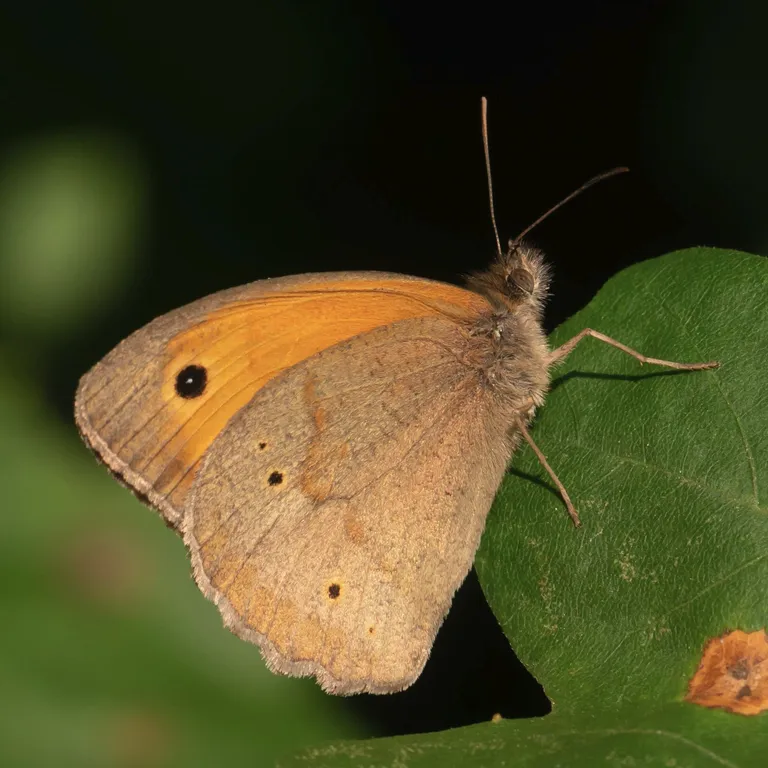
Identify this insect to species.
Maniola jurtina
